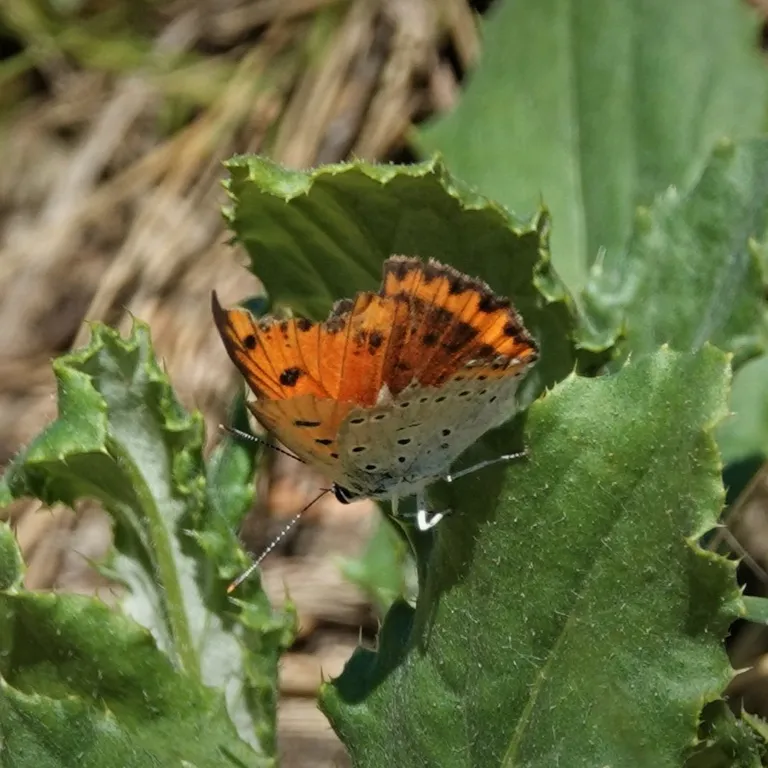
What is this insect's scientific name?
Lycaena dispar
